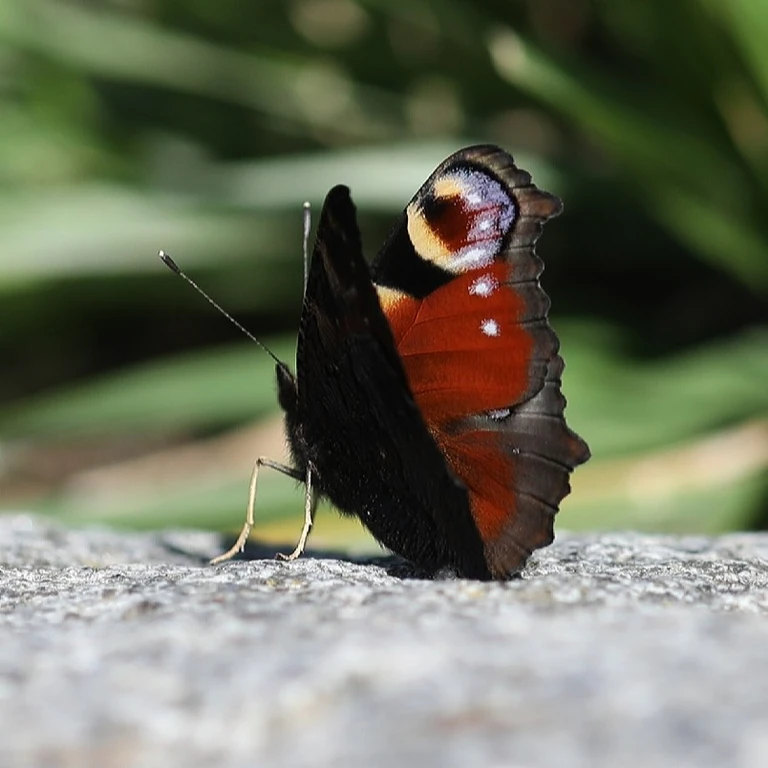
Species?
Aglais io
